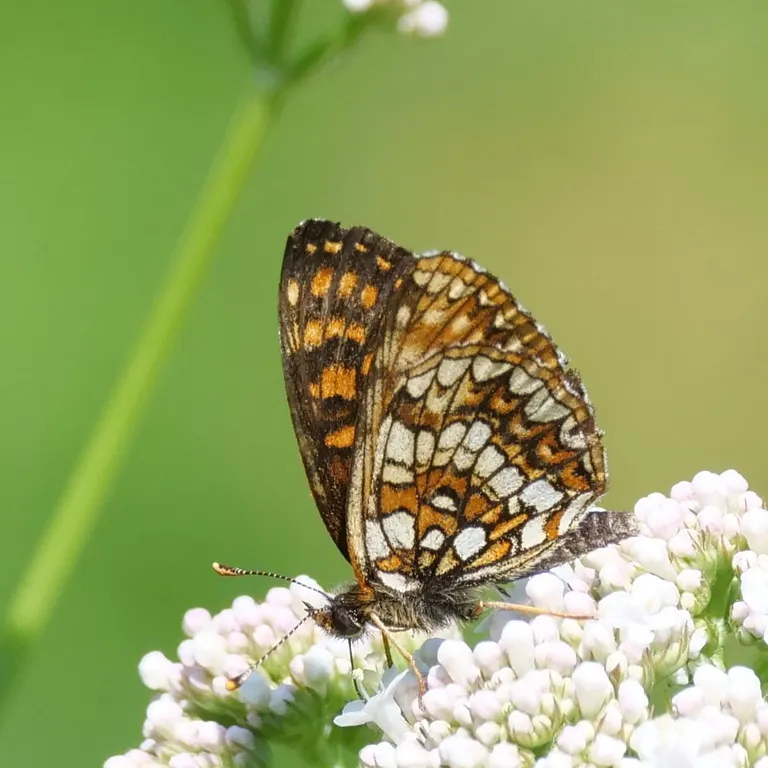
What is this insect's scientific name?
Melitaea diamina
